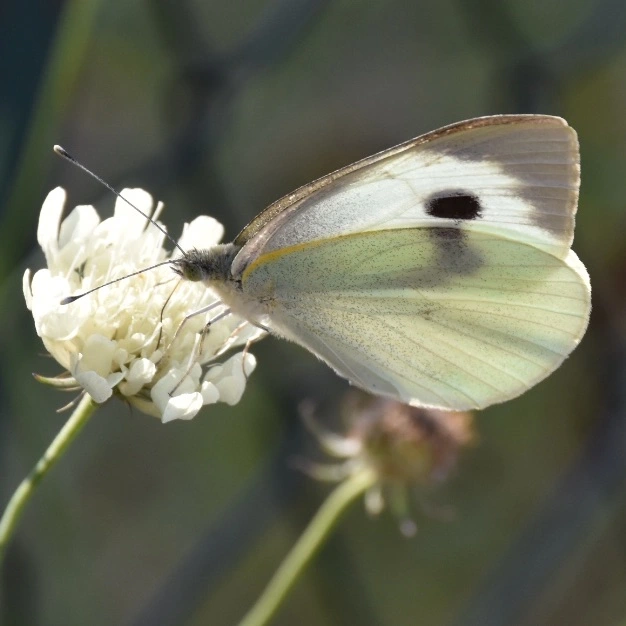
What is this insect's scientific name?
Pieris brassicae
